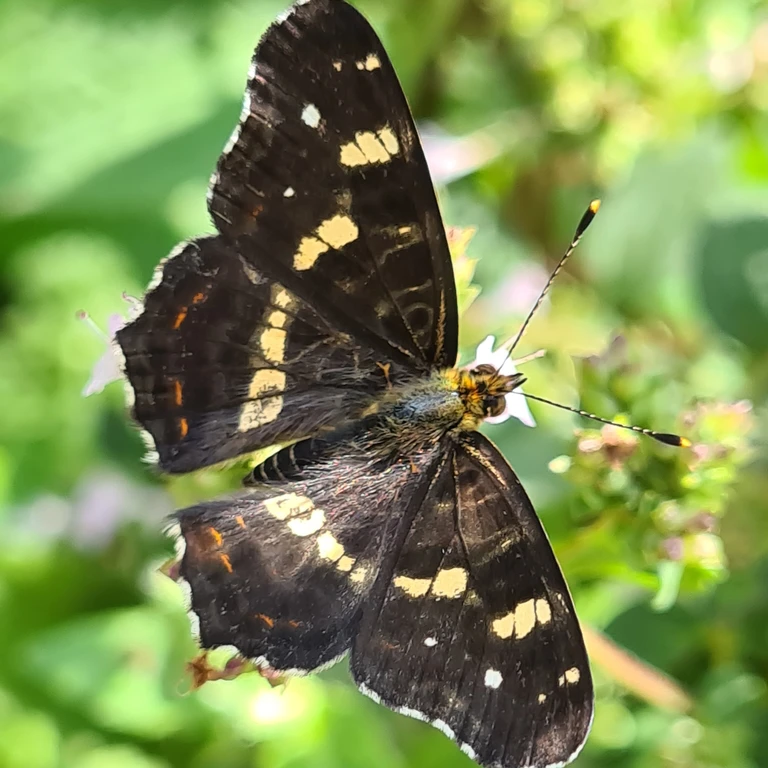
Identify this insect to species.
Araschnia levana
